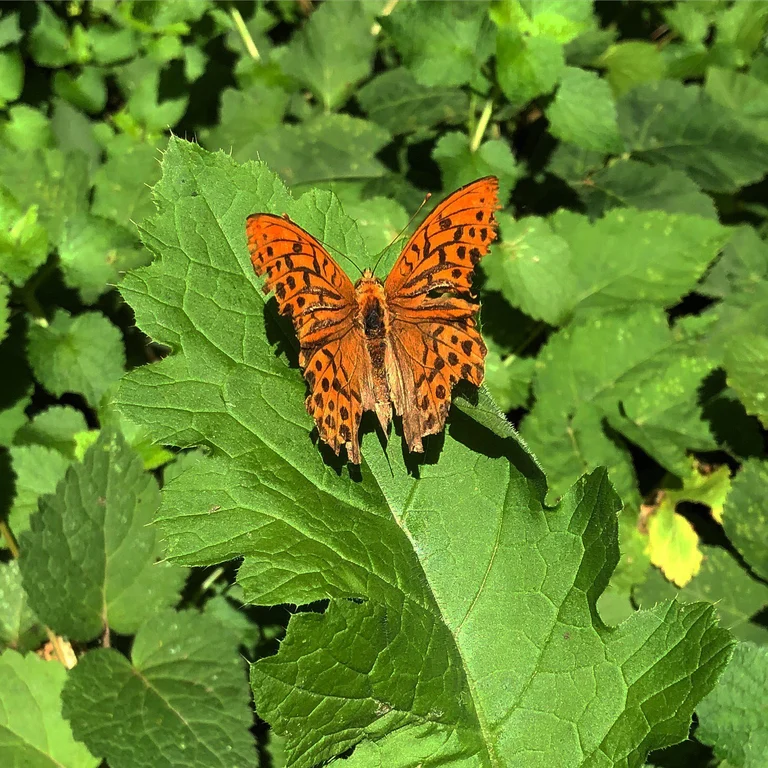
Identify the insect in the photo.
Argynnis paphia
